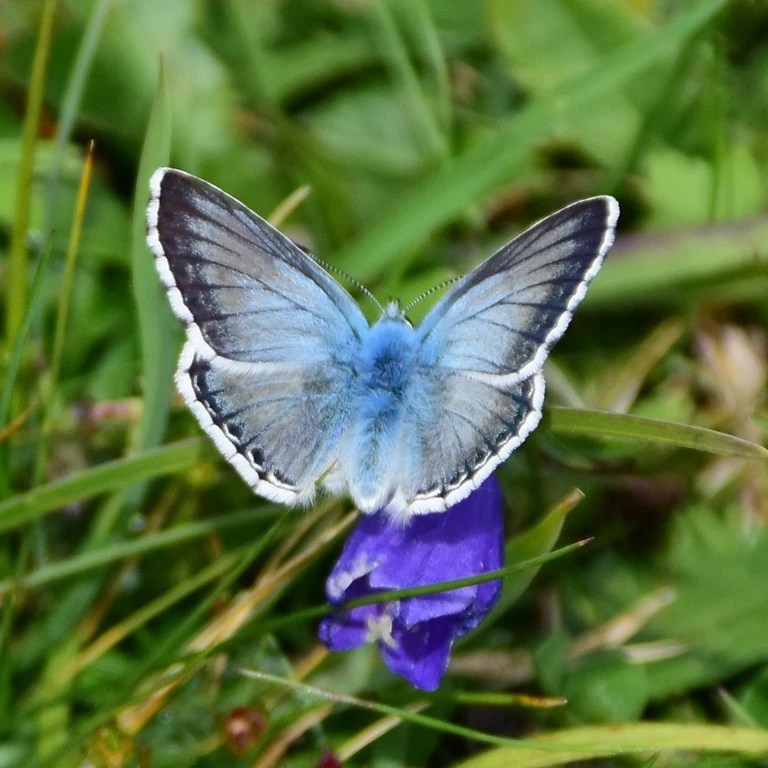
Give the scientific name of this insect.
Lysandra coridon
